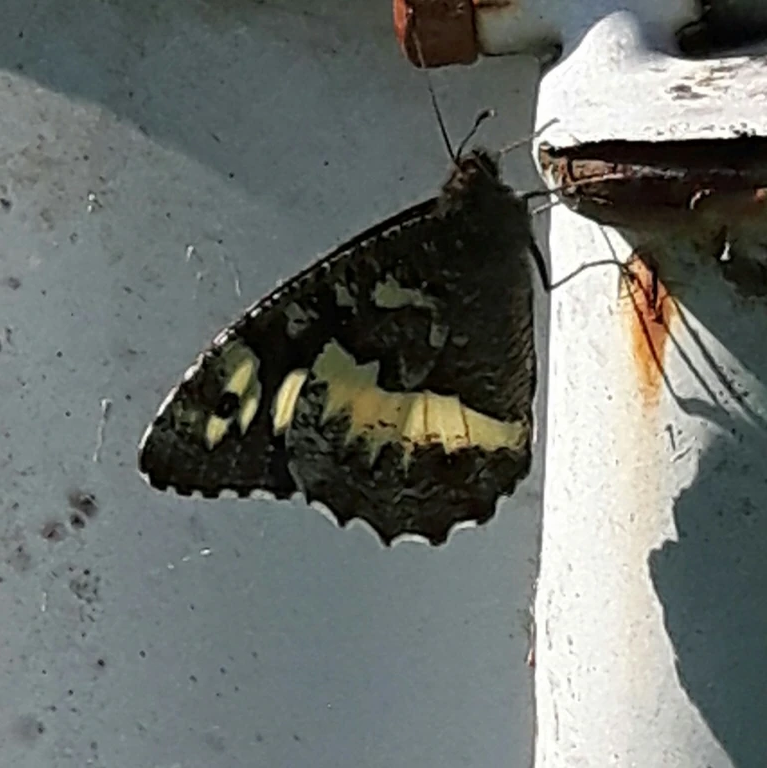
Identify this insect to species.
Brintesia circe
